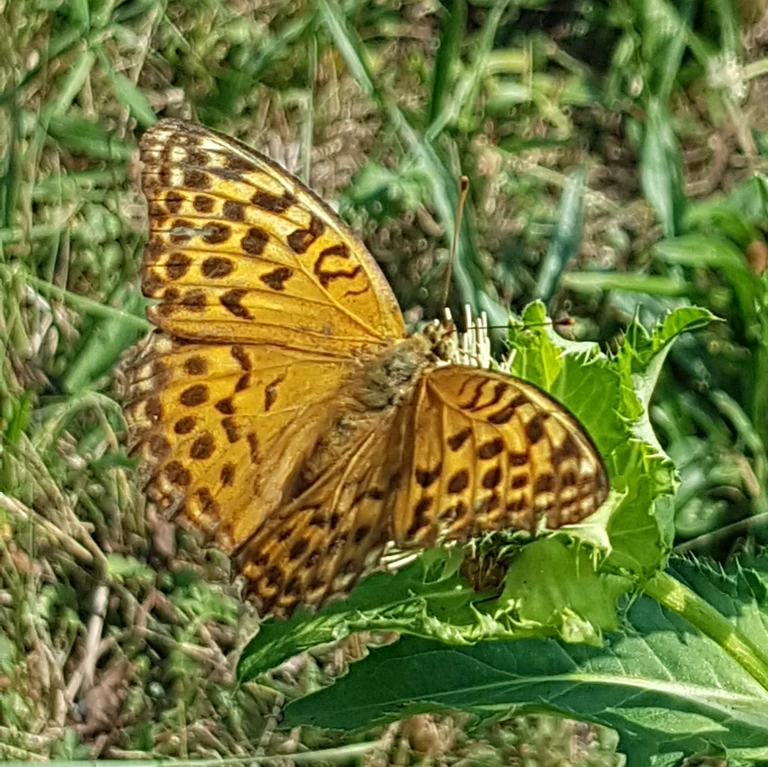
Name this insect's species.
Argynnis paphia
